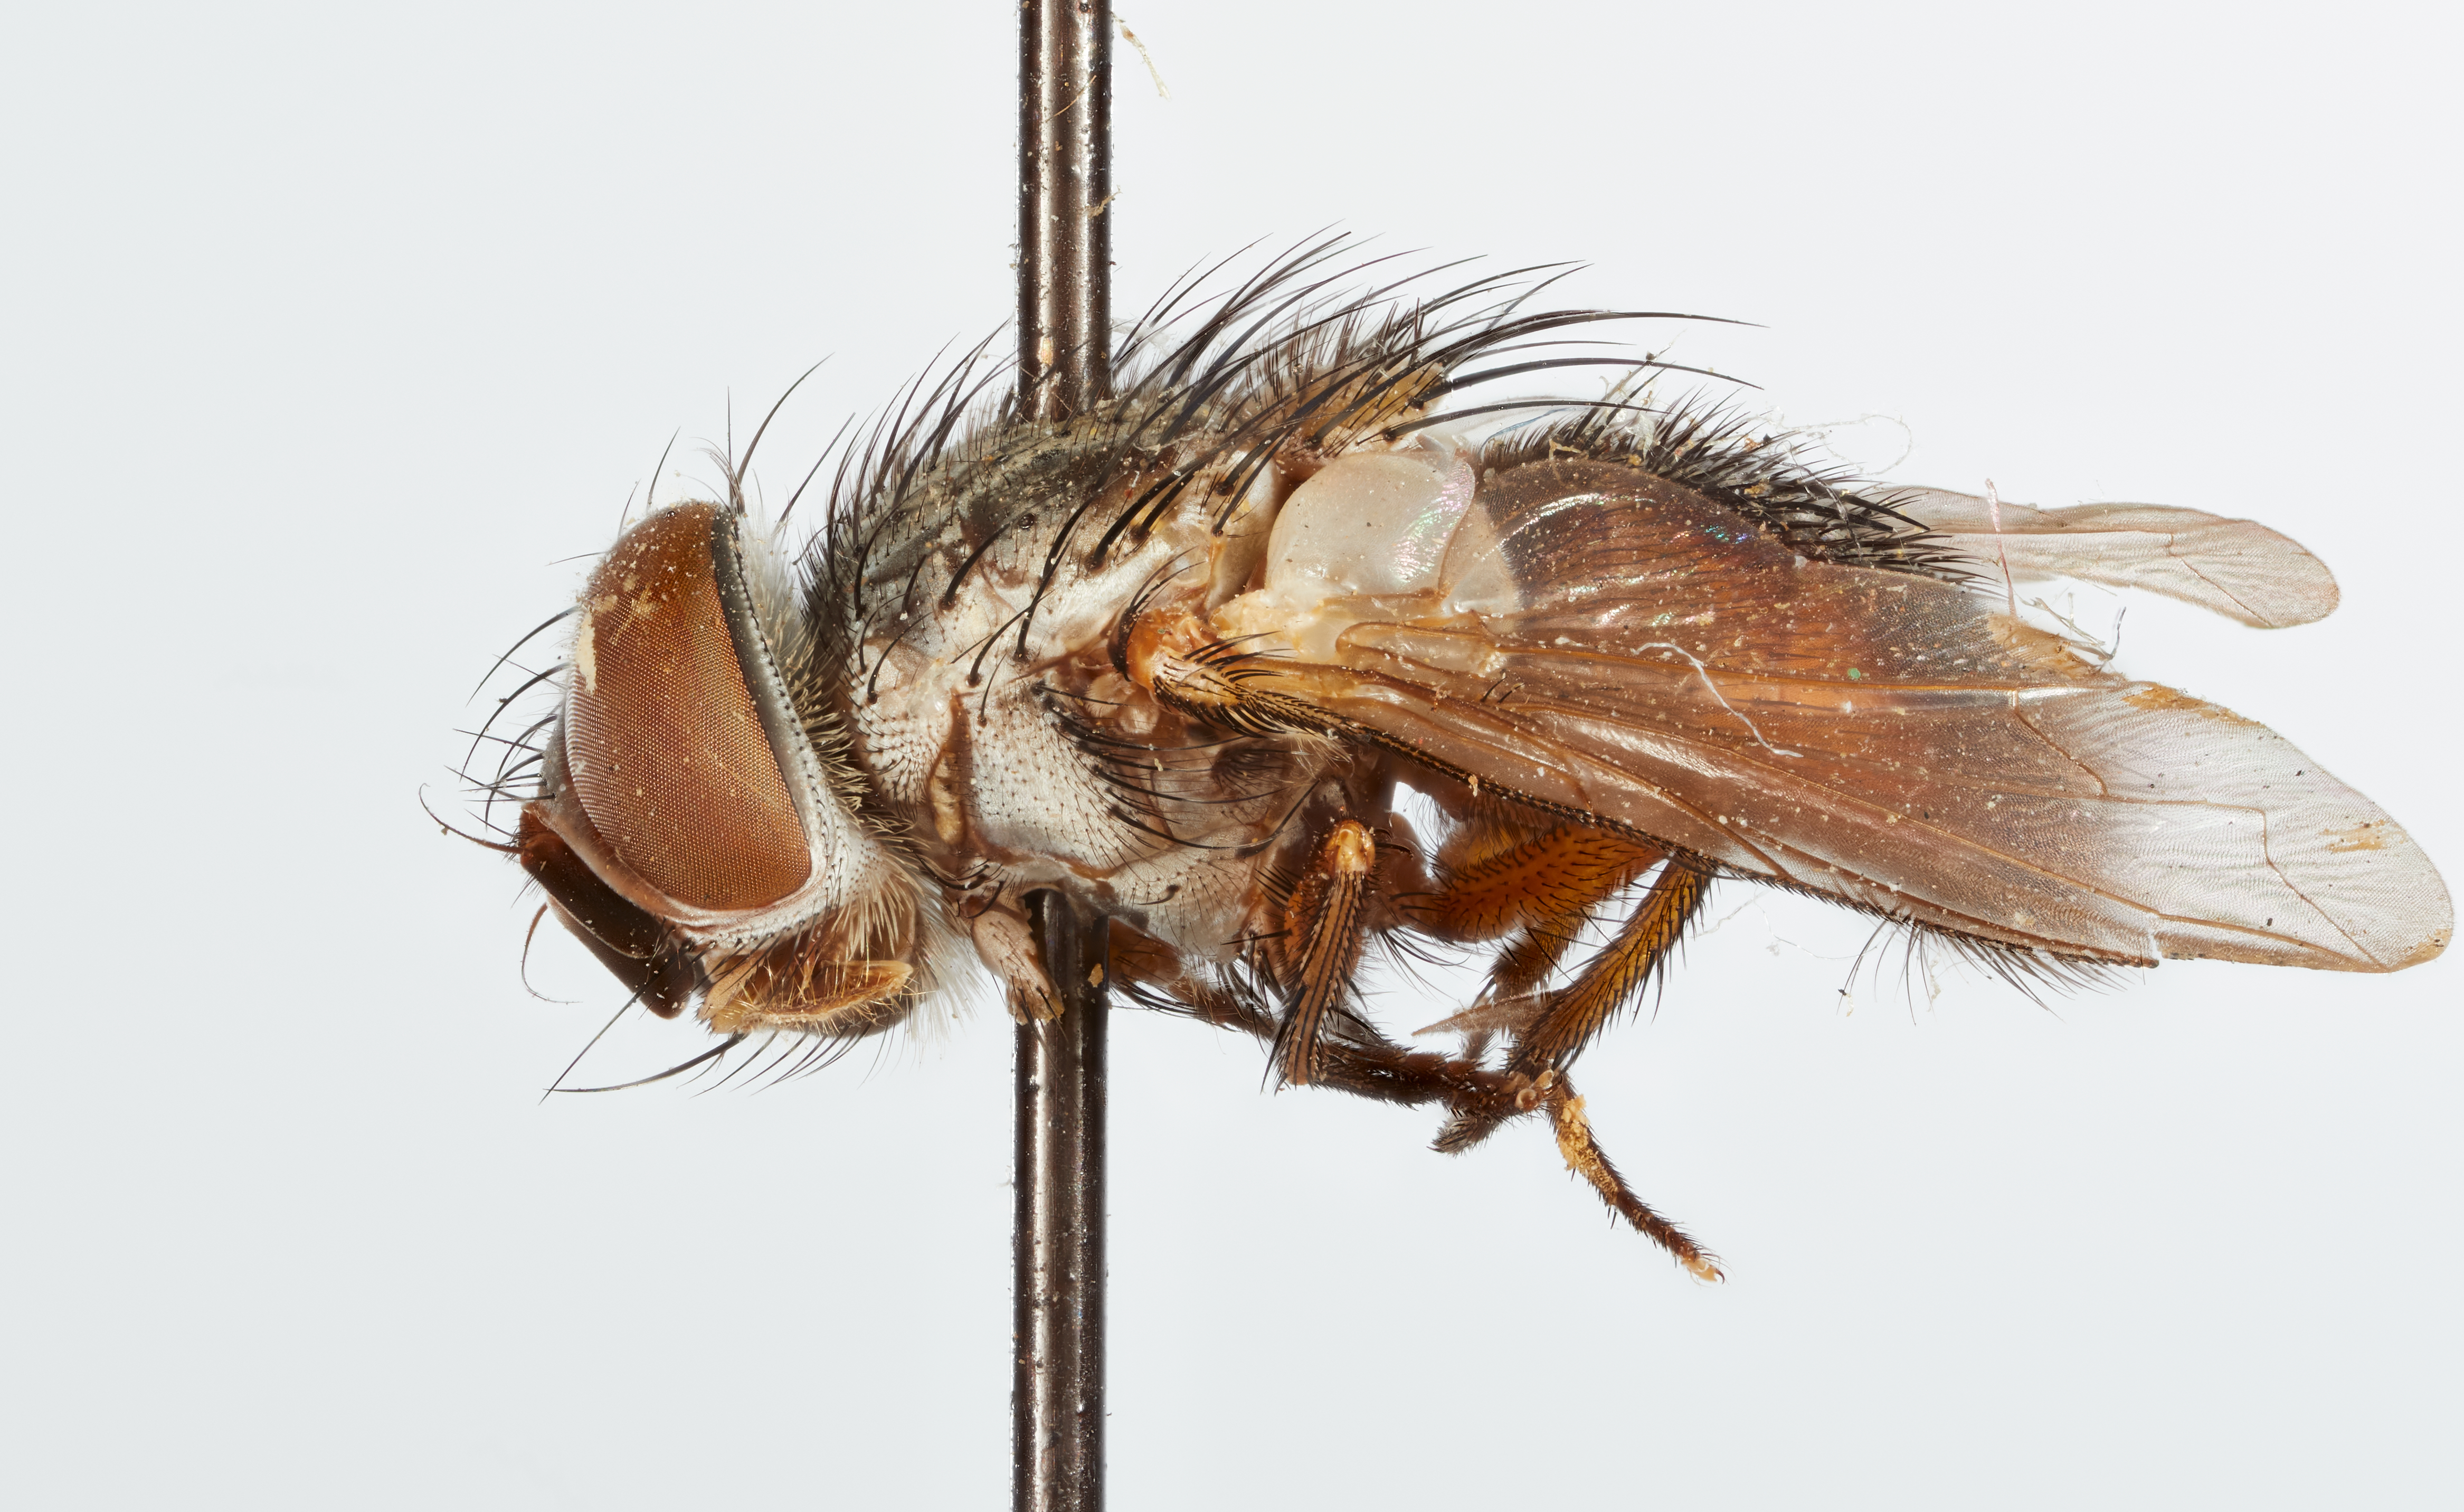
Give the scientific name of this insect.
Sisyropa hemerocampae
